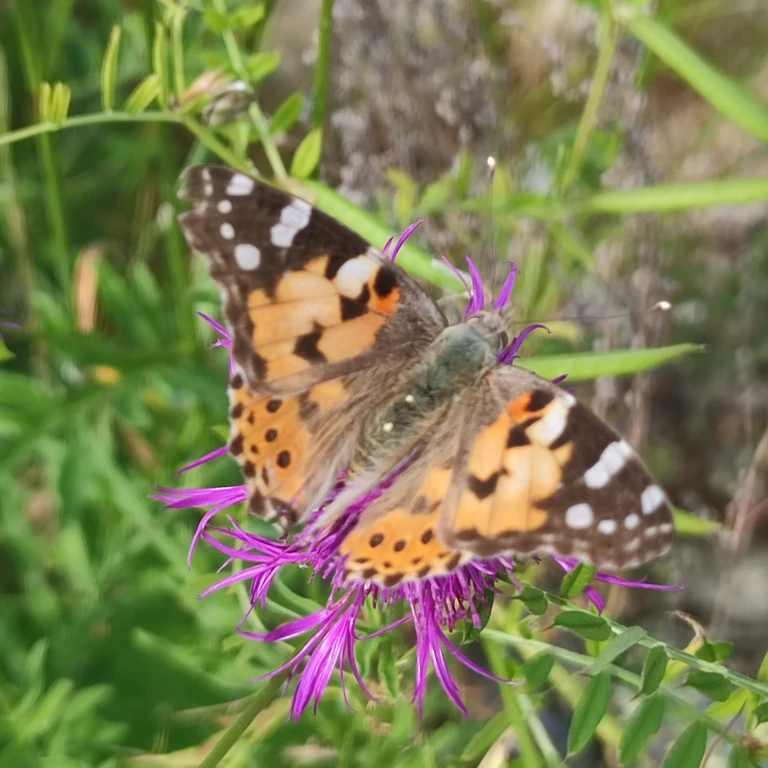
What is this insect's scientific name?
Vanessa cardui
